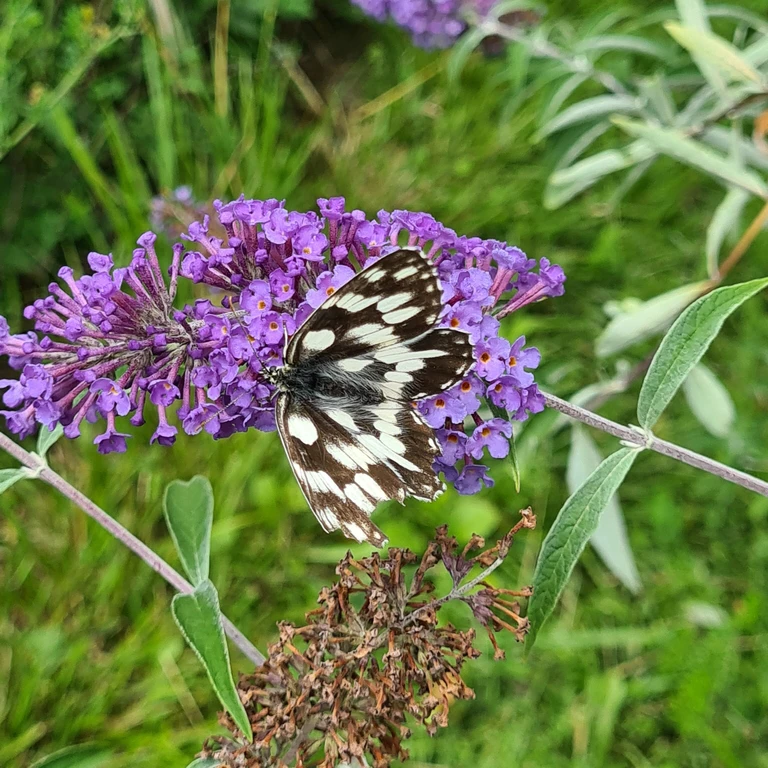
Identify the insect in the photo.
Melanargia galathea
